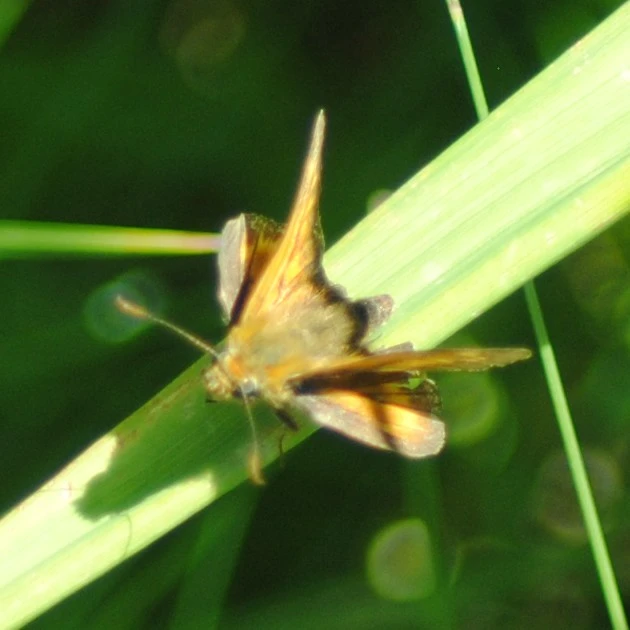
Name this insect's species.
Ochlodes sylvanus (also Ochlodes venata)
